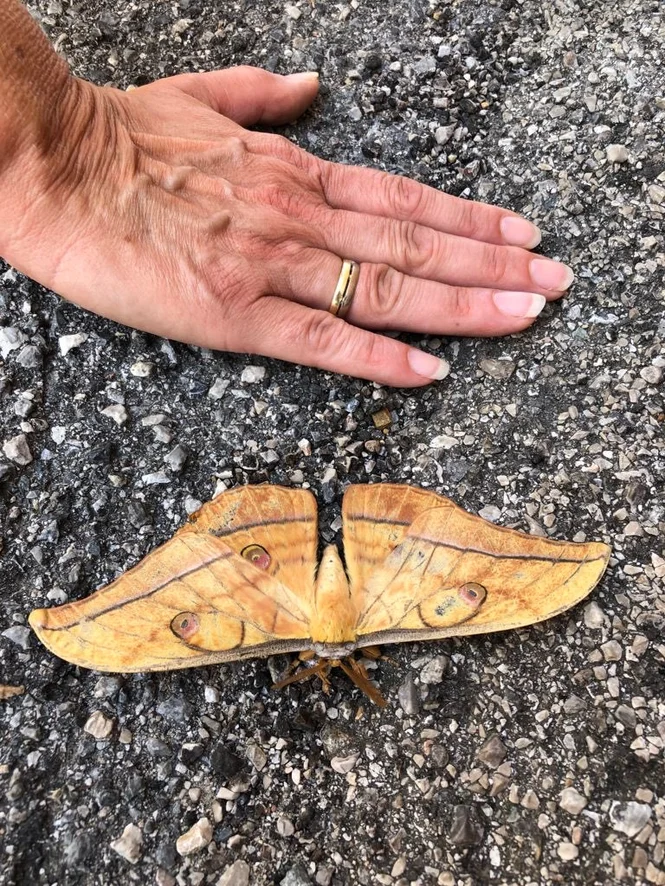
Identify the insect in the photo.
Antheraea yamamai
